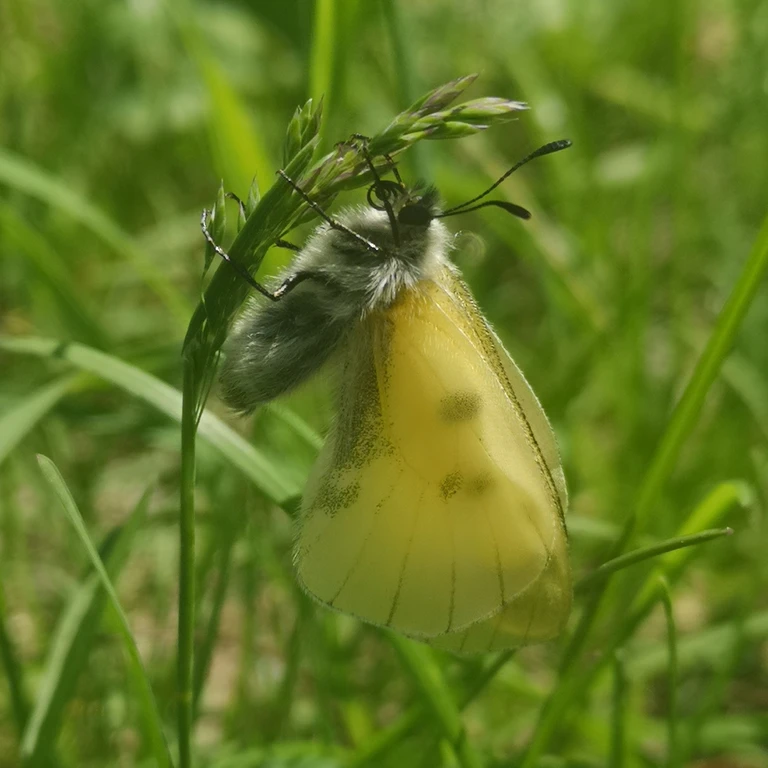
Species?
Parnassius mnemosyne
